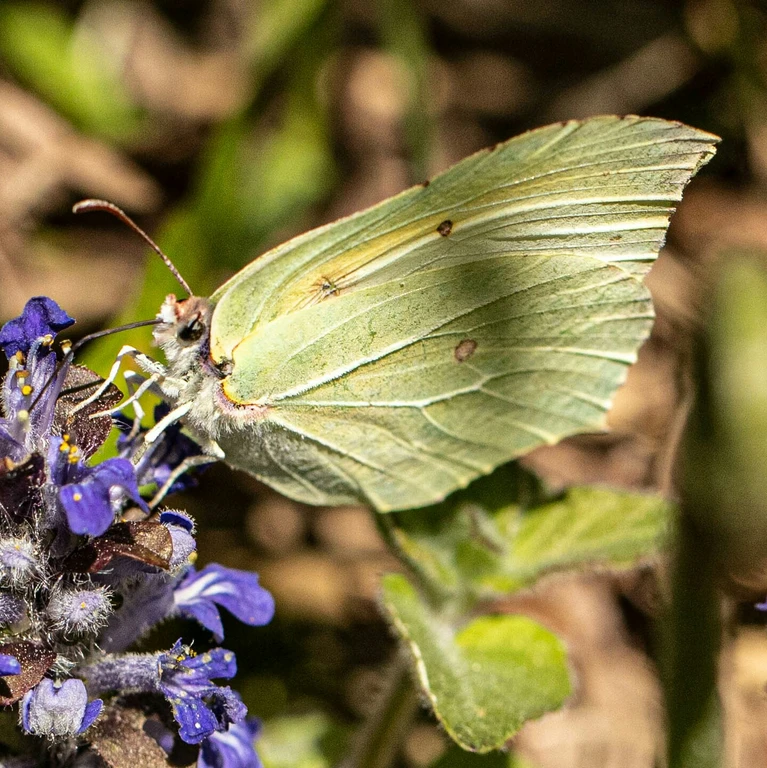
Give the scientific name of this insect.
Gonepteryx rhamni
